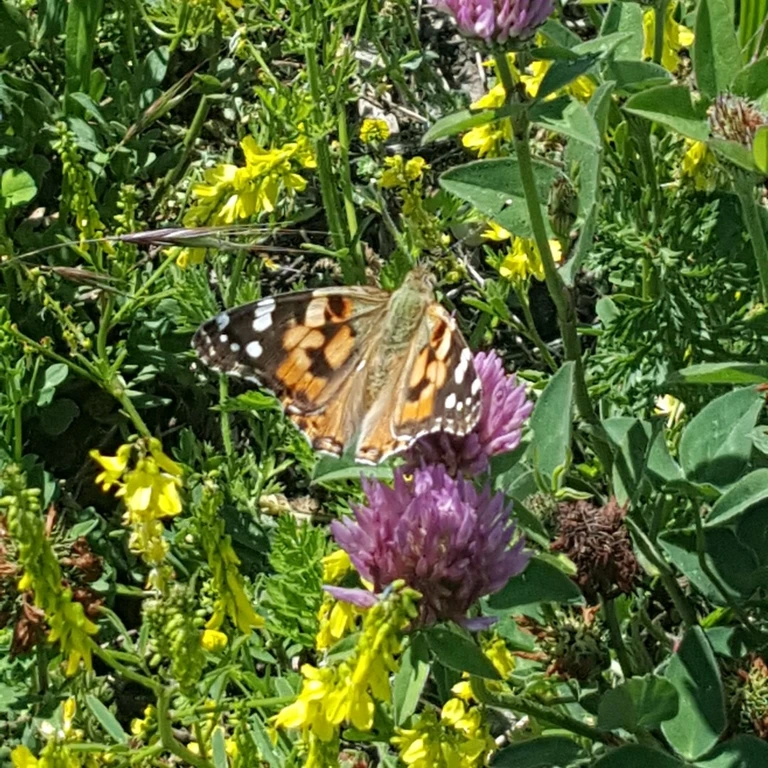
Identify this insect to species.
Vanessa cardui
